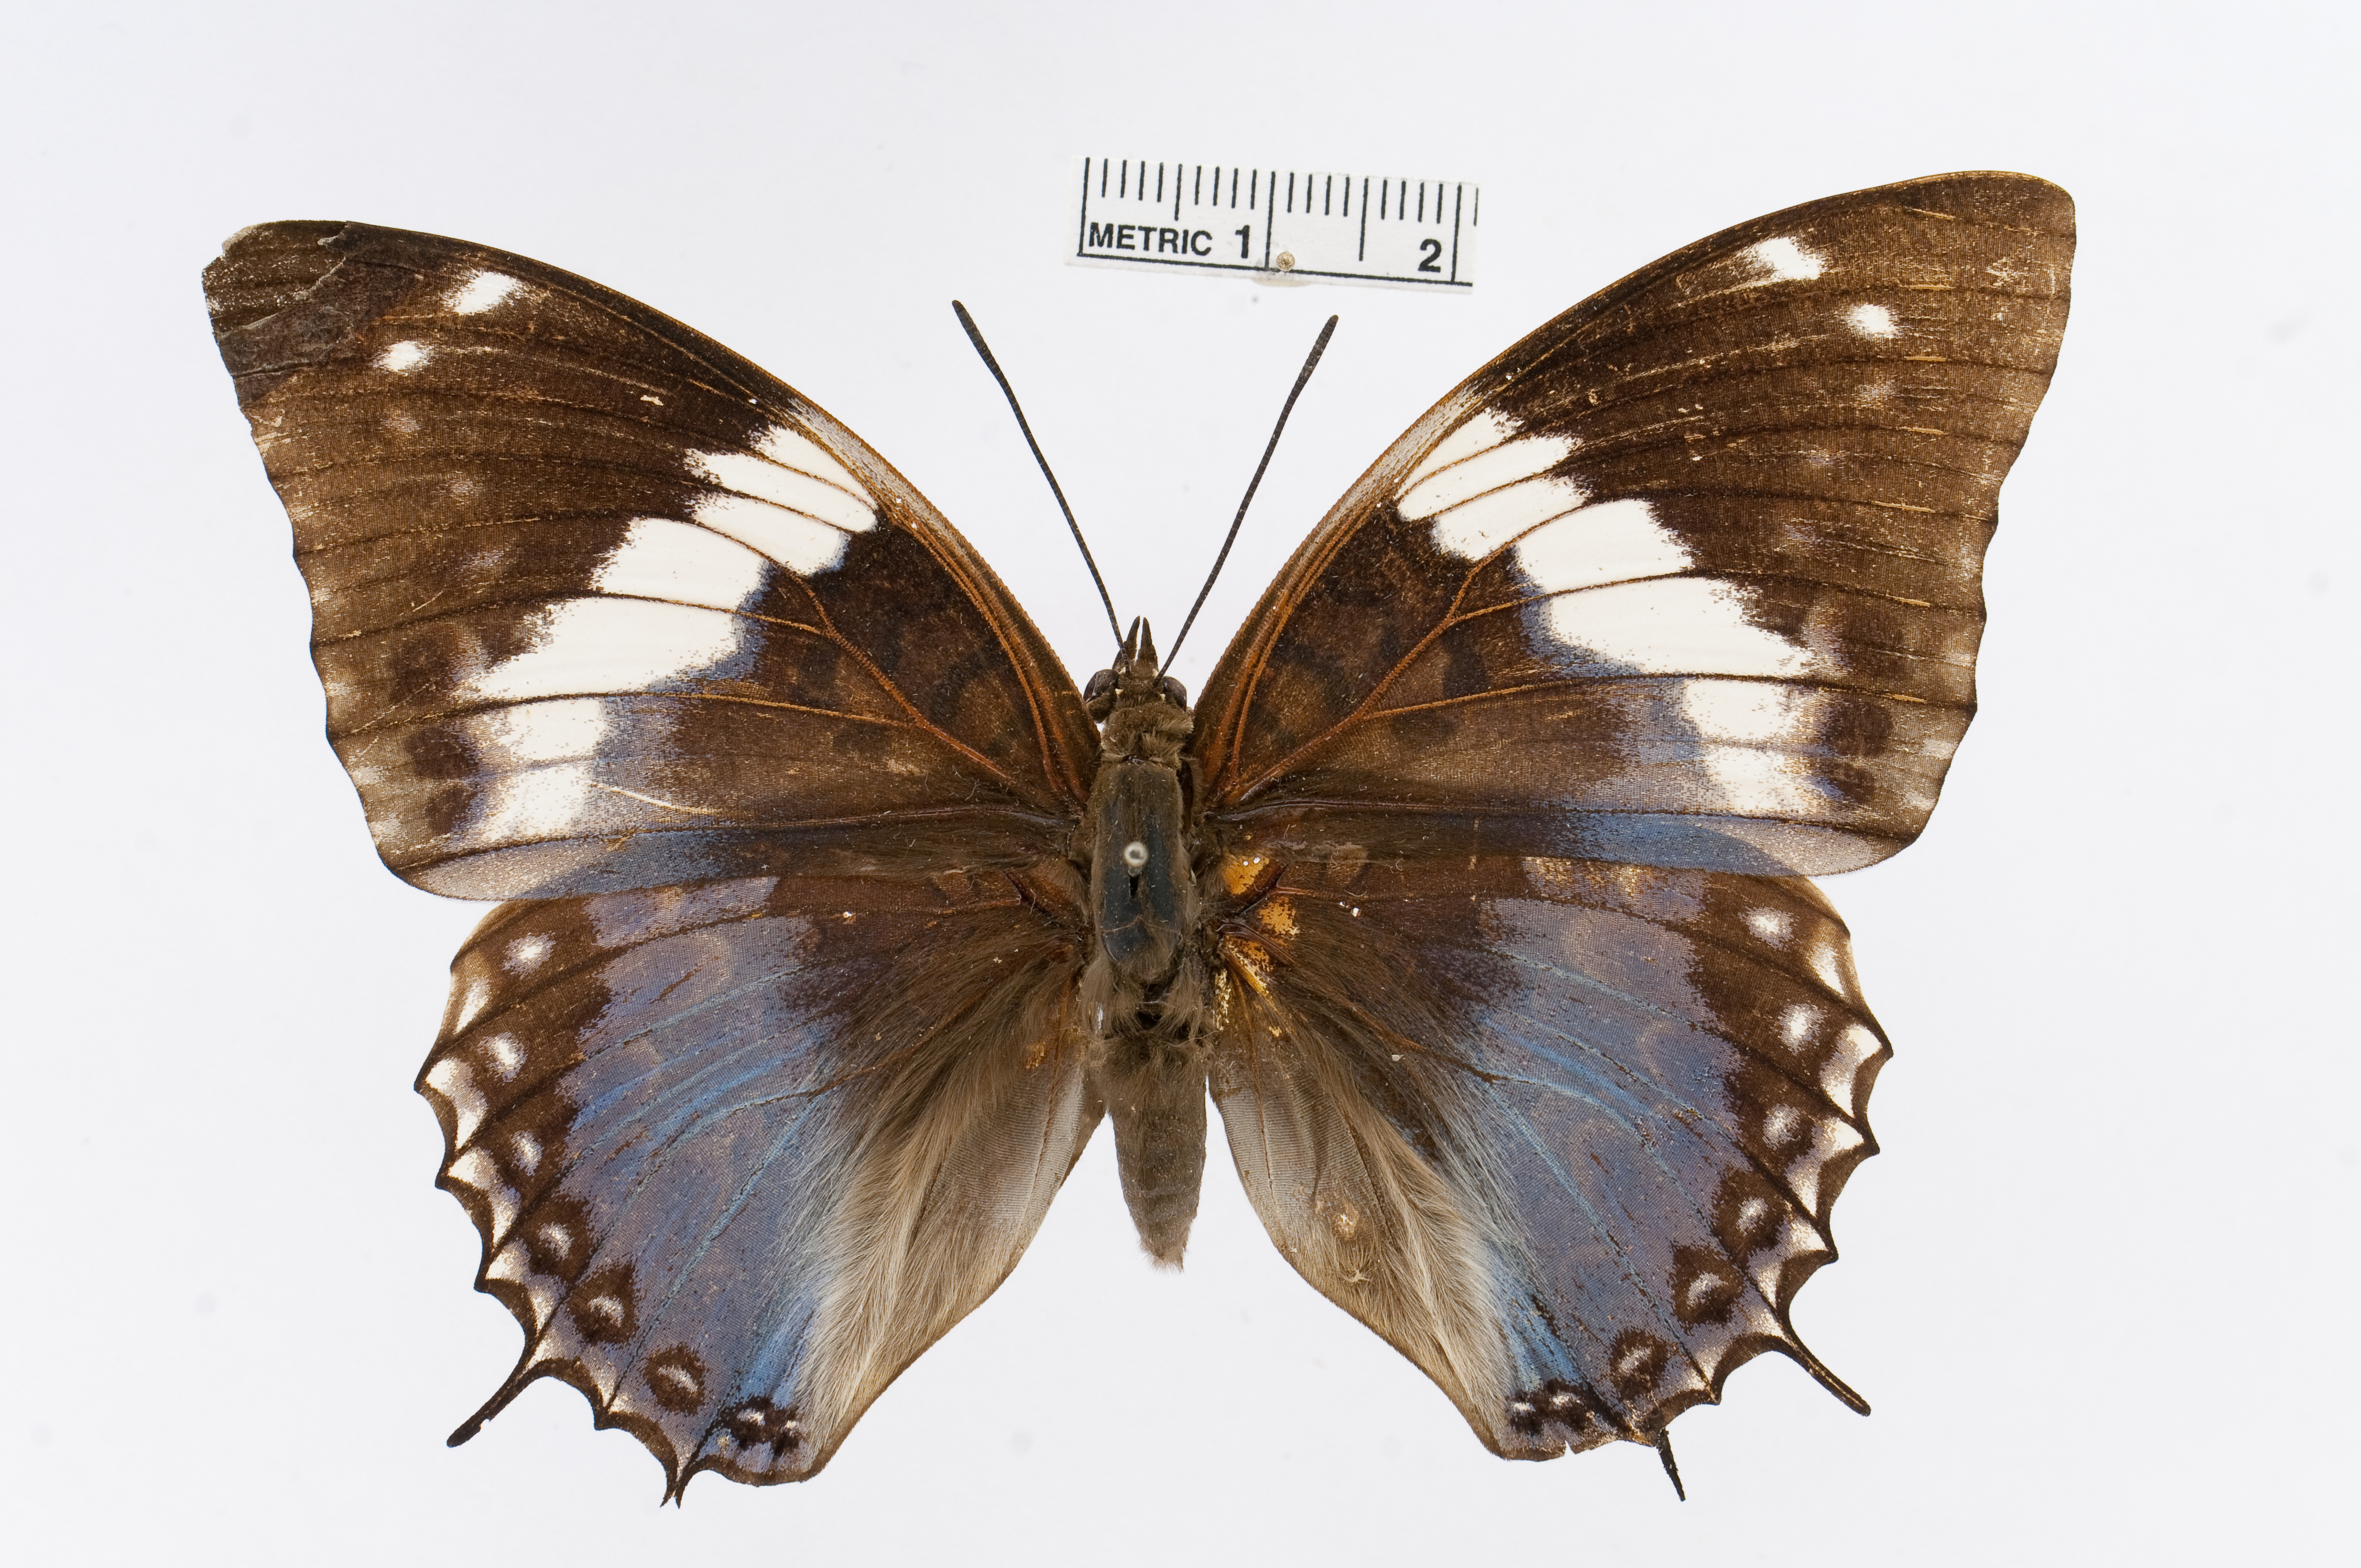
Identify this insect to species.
Charaxes smaragdalis
